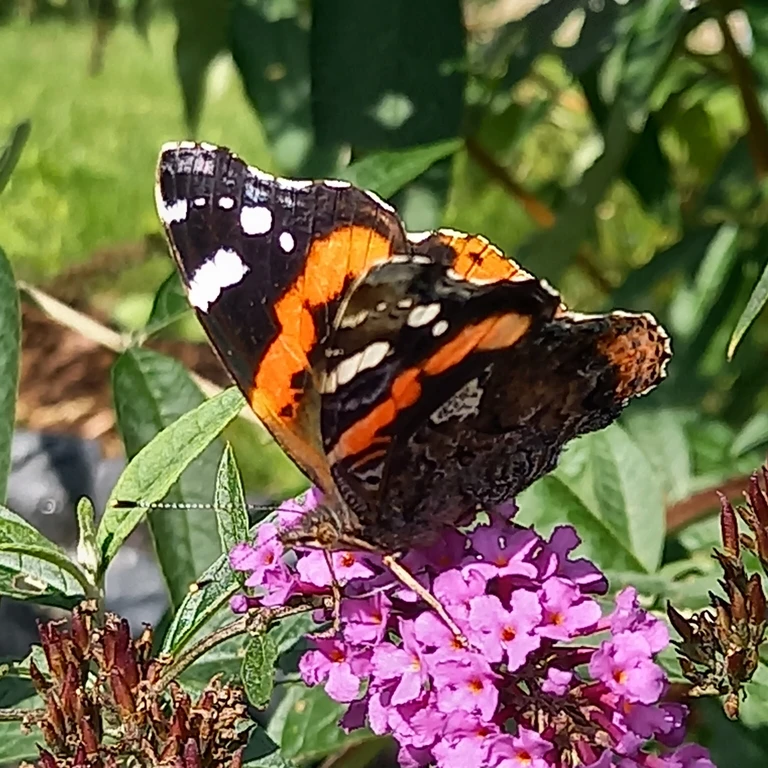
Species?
Vanessa atalanta
